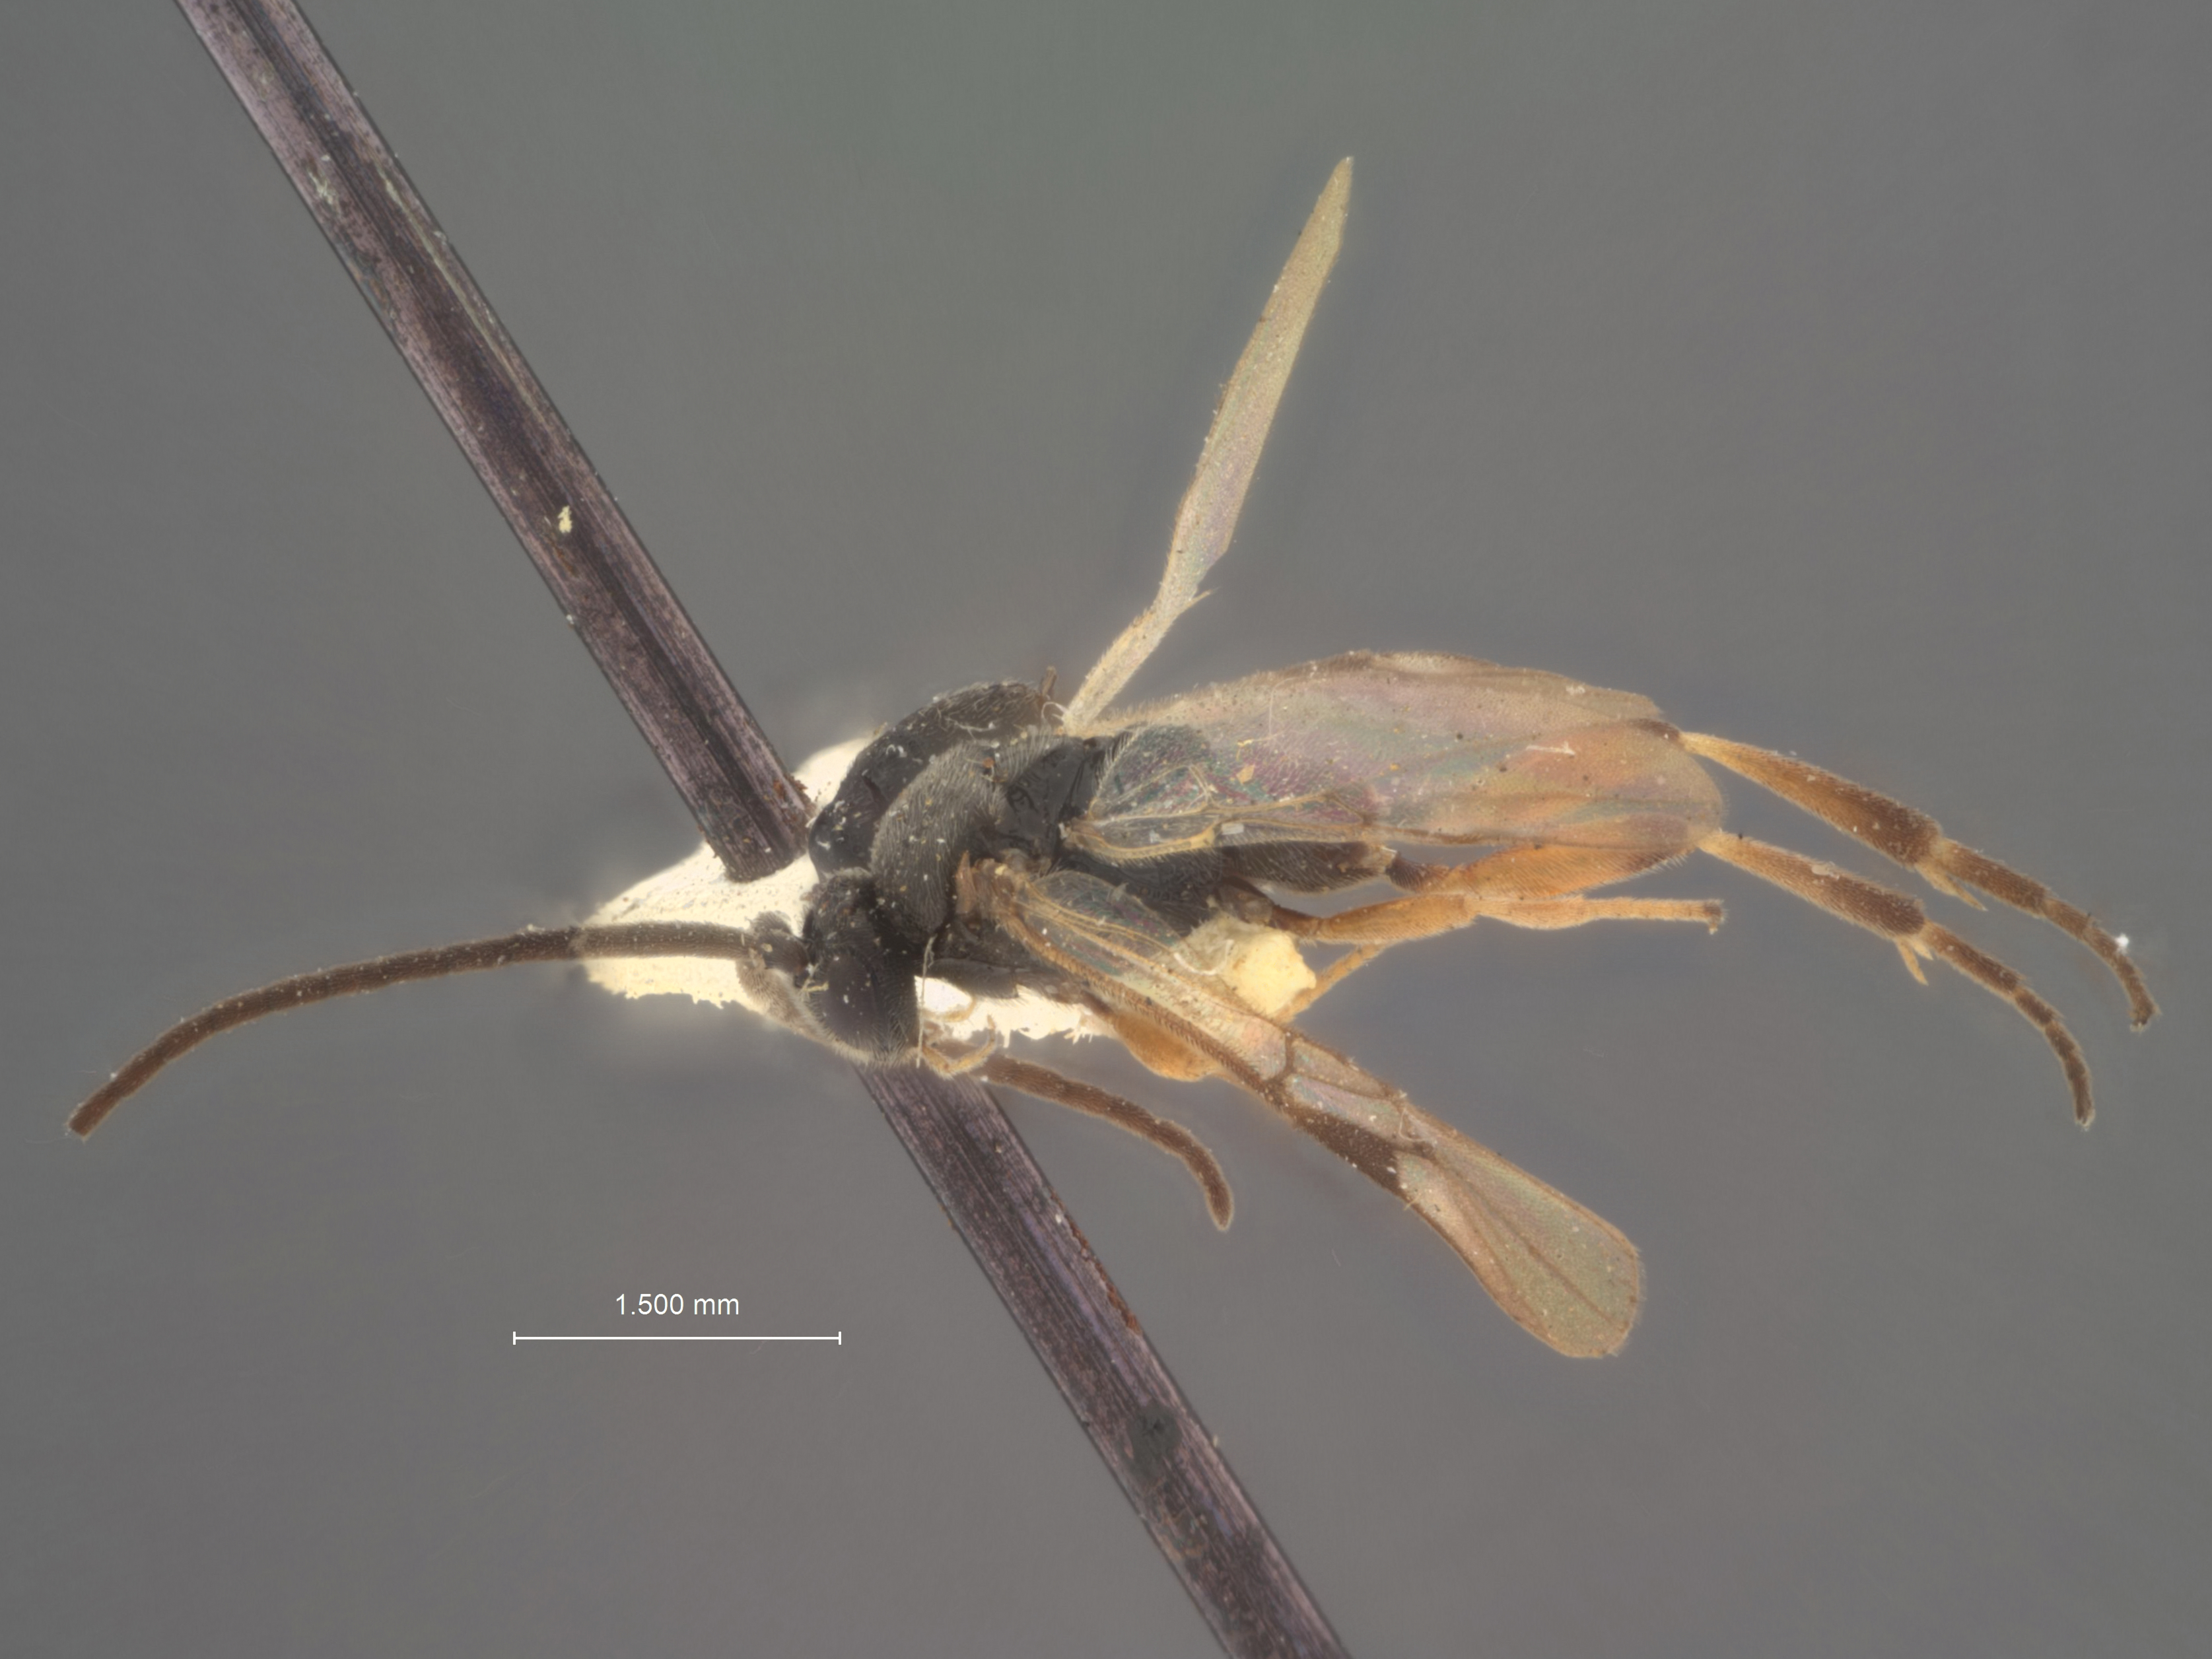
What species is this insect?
Microgaster congregatiformis
